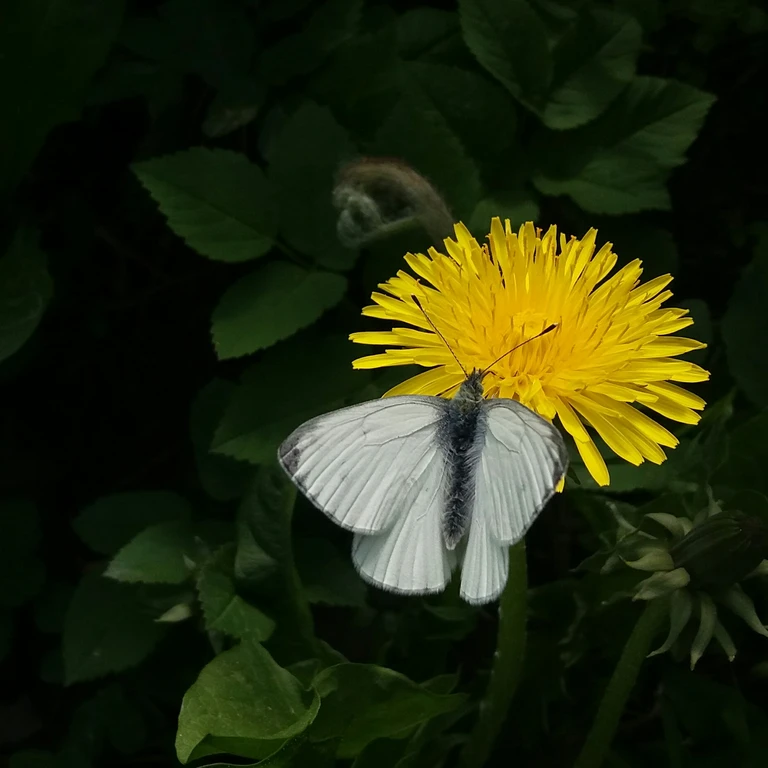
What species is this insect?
Pieris napi
